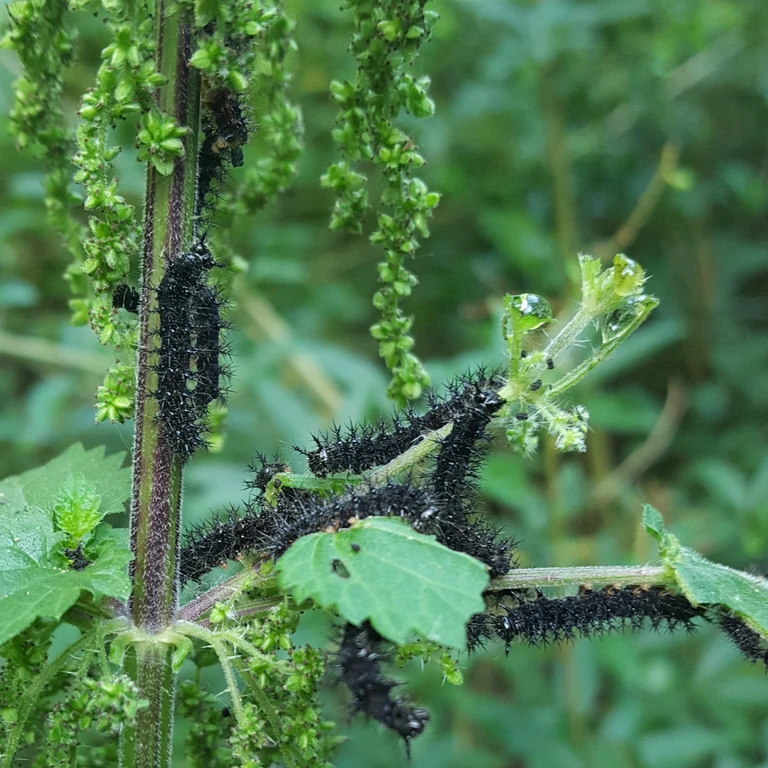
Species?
Araschnia levana
